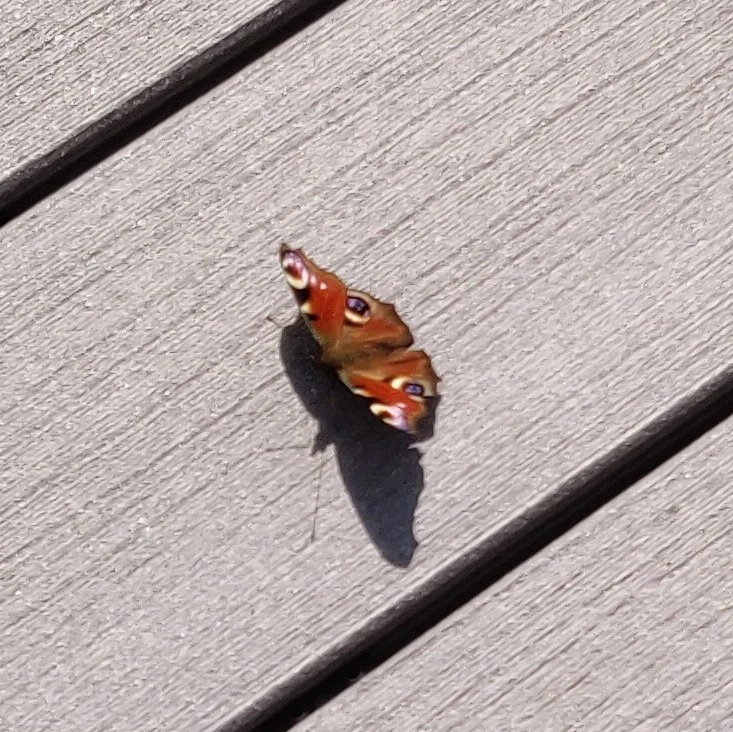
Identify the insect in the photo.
Aglais io
